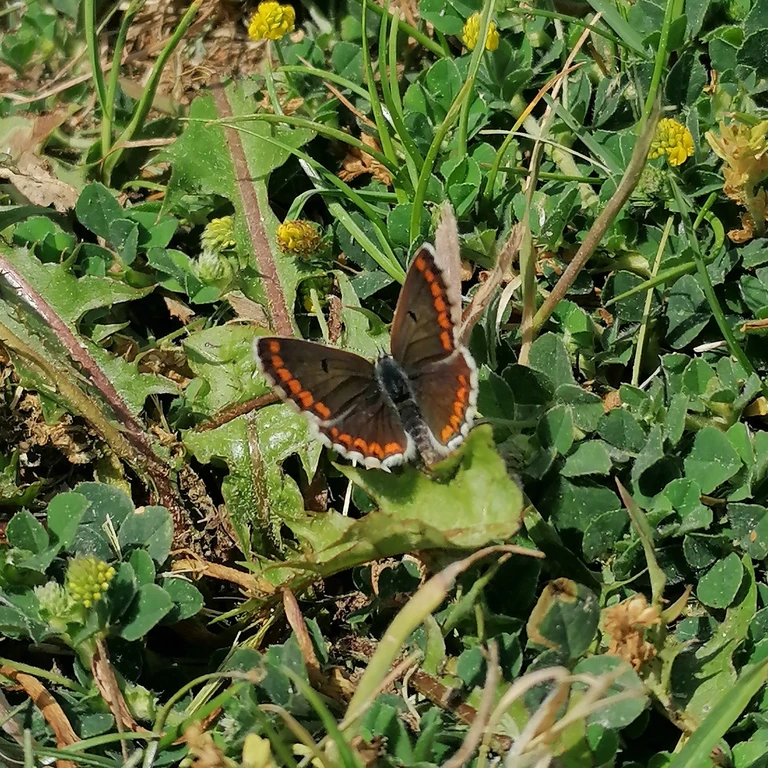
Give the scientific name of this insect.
Aricia agestis/artaxerxes
